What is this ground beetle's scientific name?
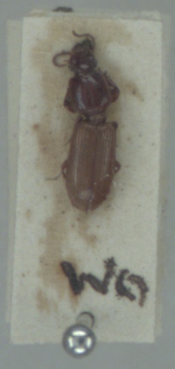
Clivina fossor
